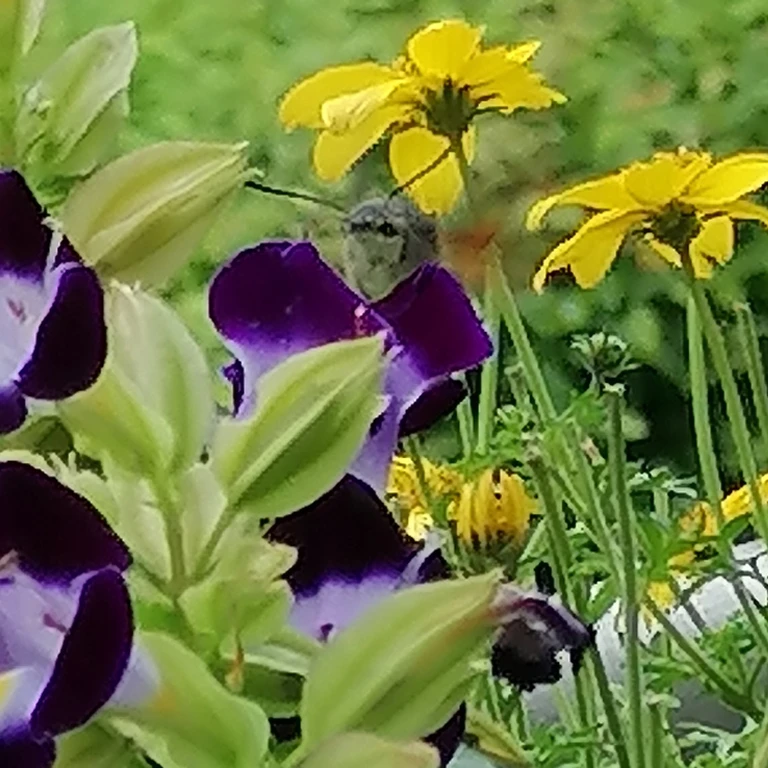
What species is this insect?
Macroglossum stellatarum
